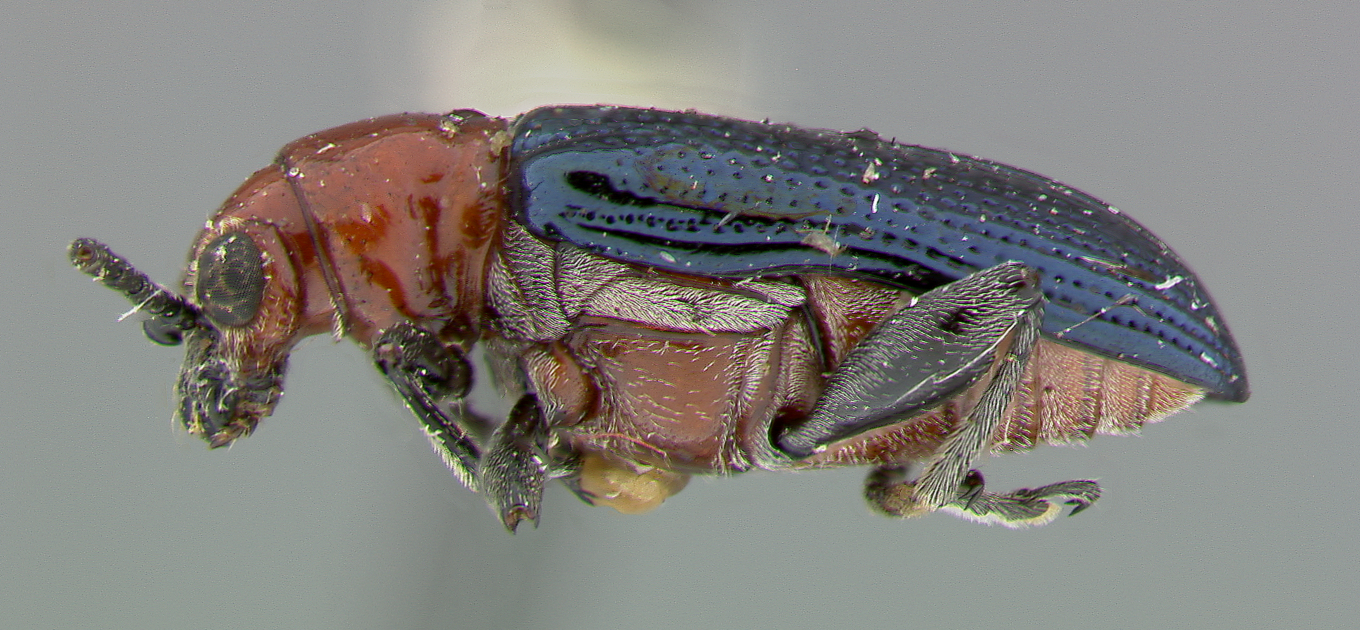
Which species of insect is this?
Lema arizonae
